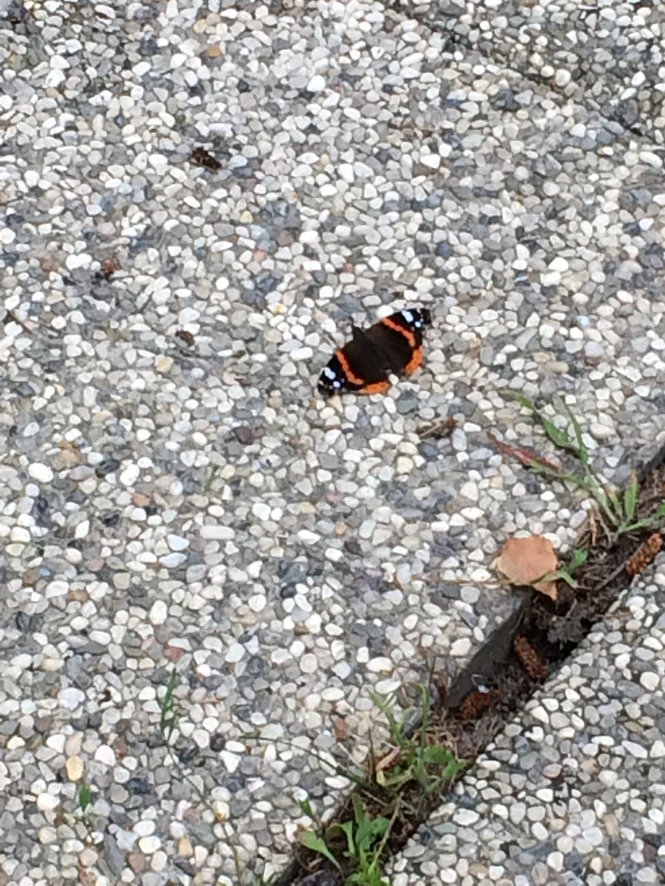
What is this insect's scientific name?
Vanessa atalanta
